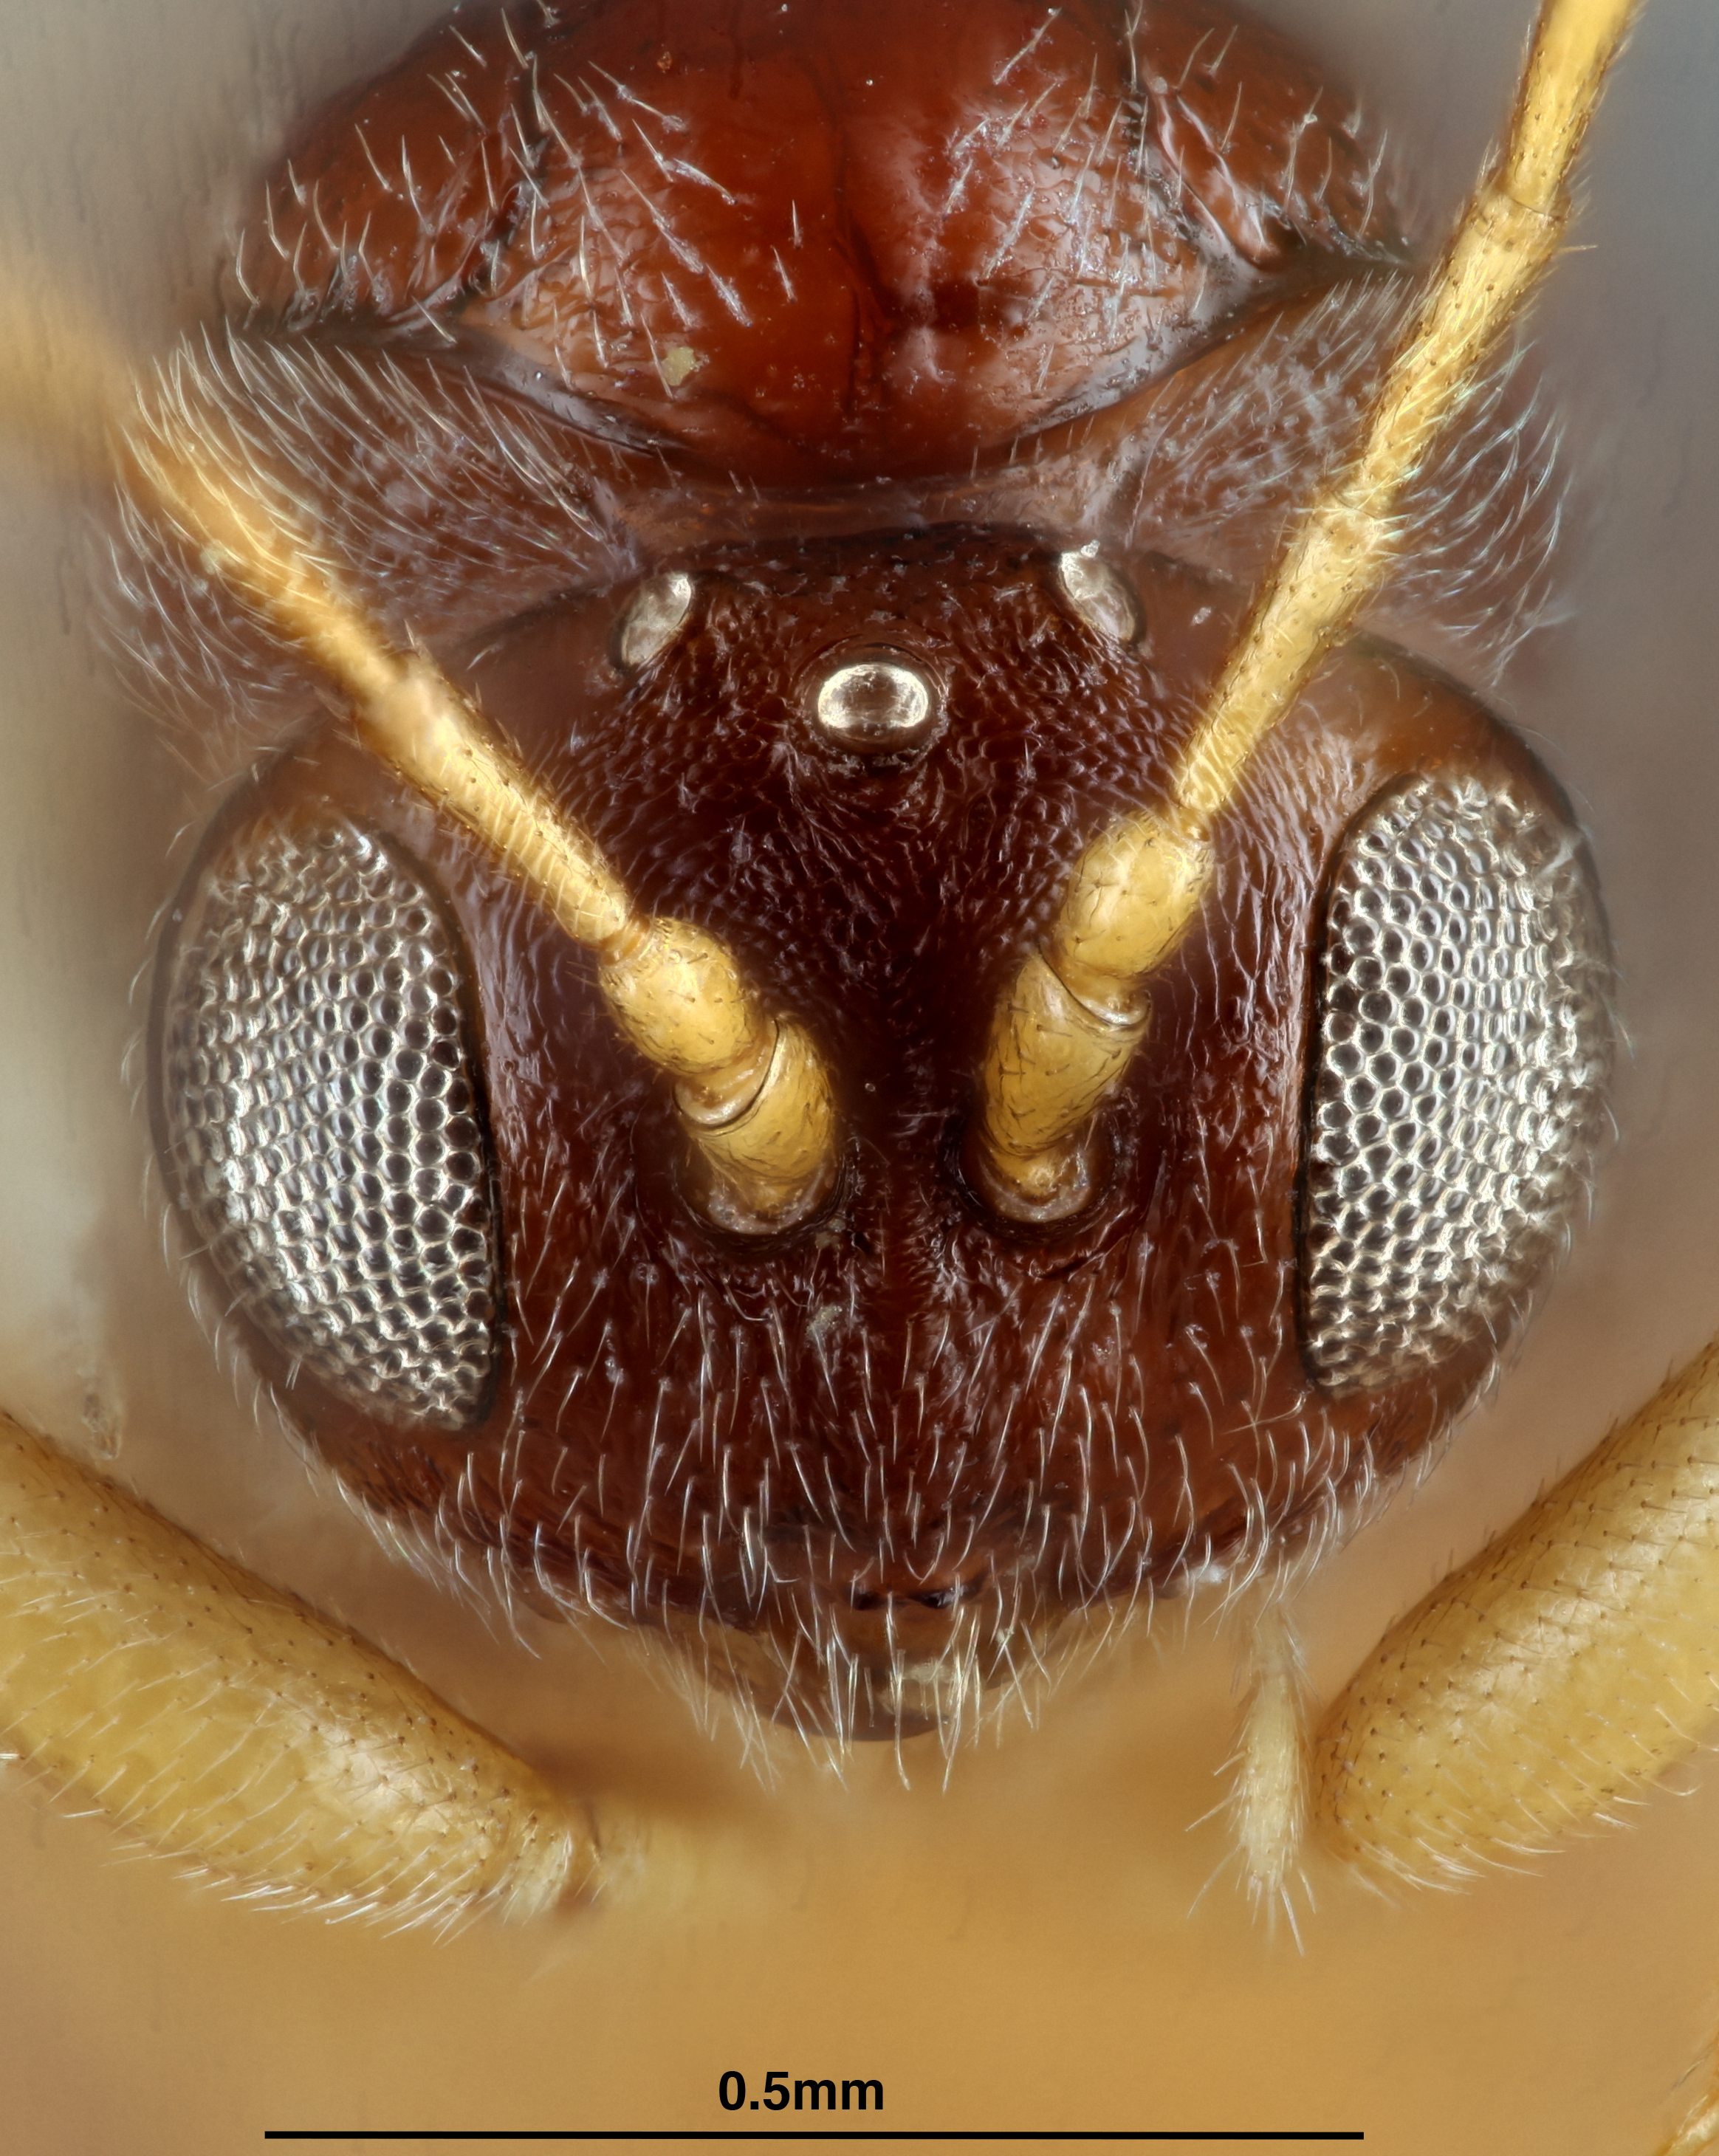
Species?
Dryocosmus rileypokei
